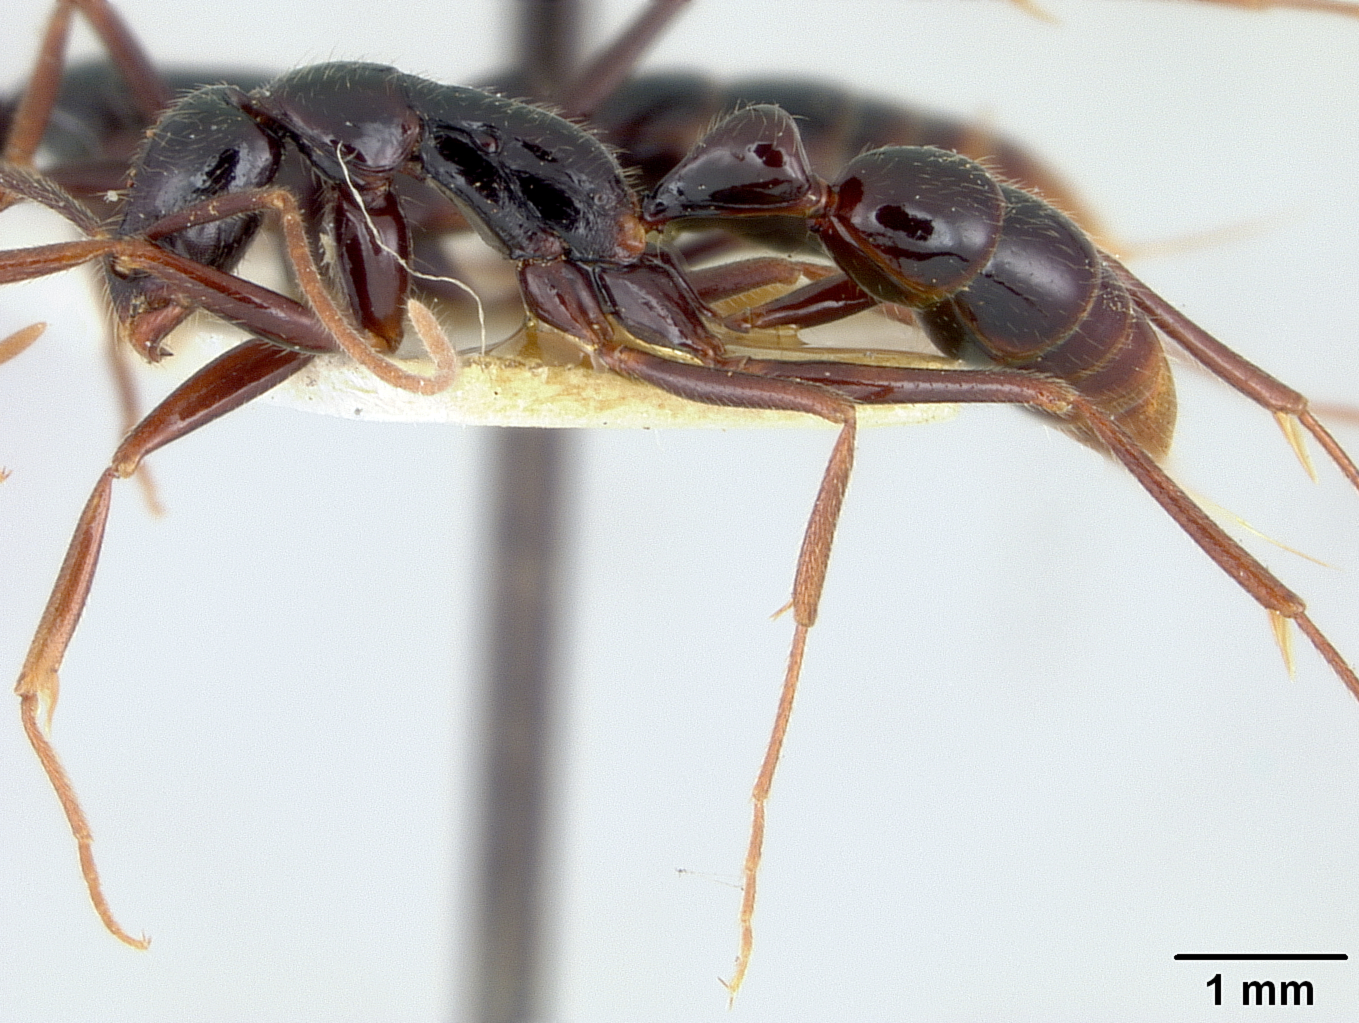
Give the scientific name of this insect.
Leptogenys vitiensis
